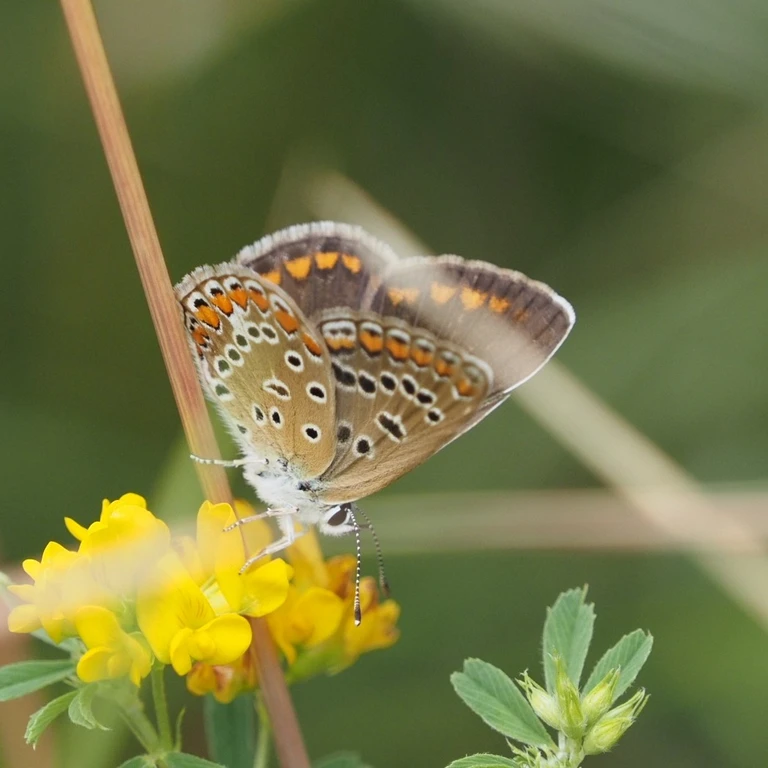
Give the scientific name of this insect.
Polyommatus icarus
